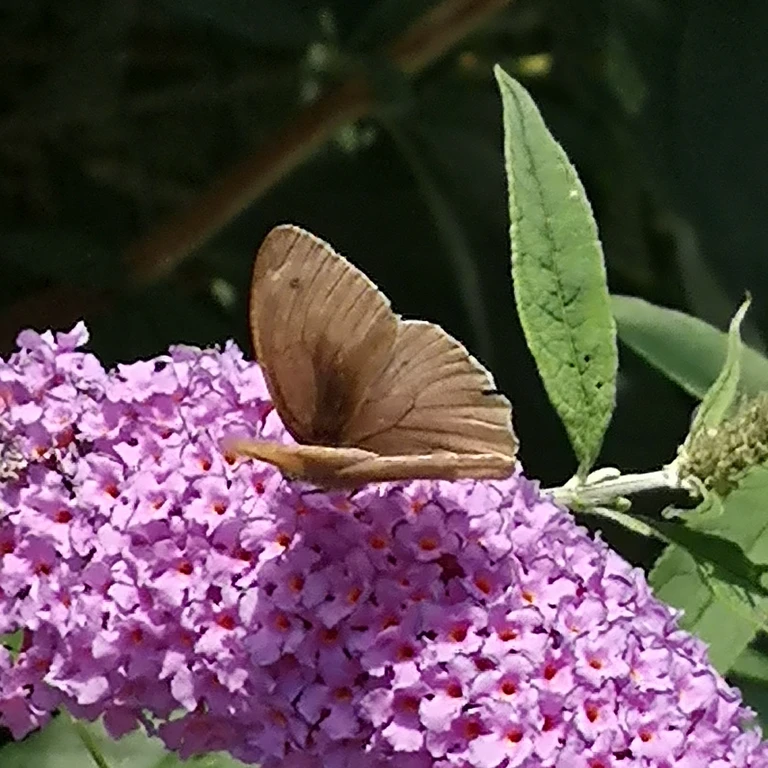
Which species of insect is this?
Maniola jurtina
